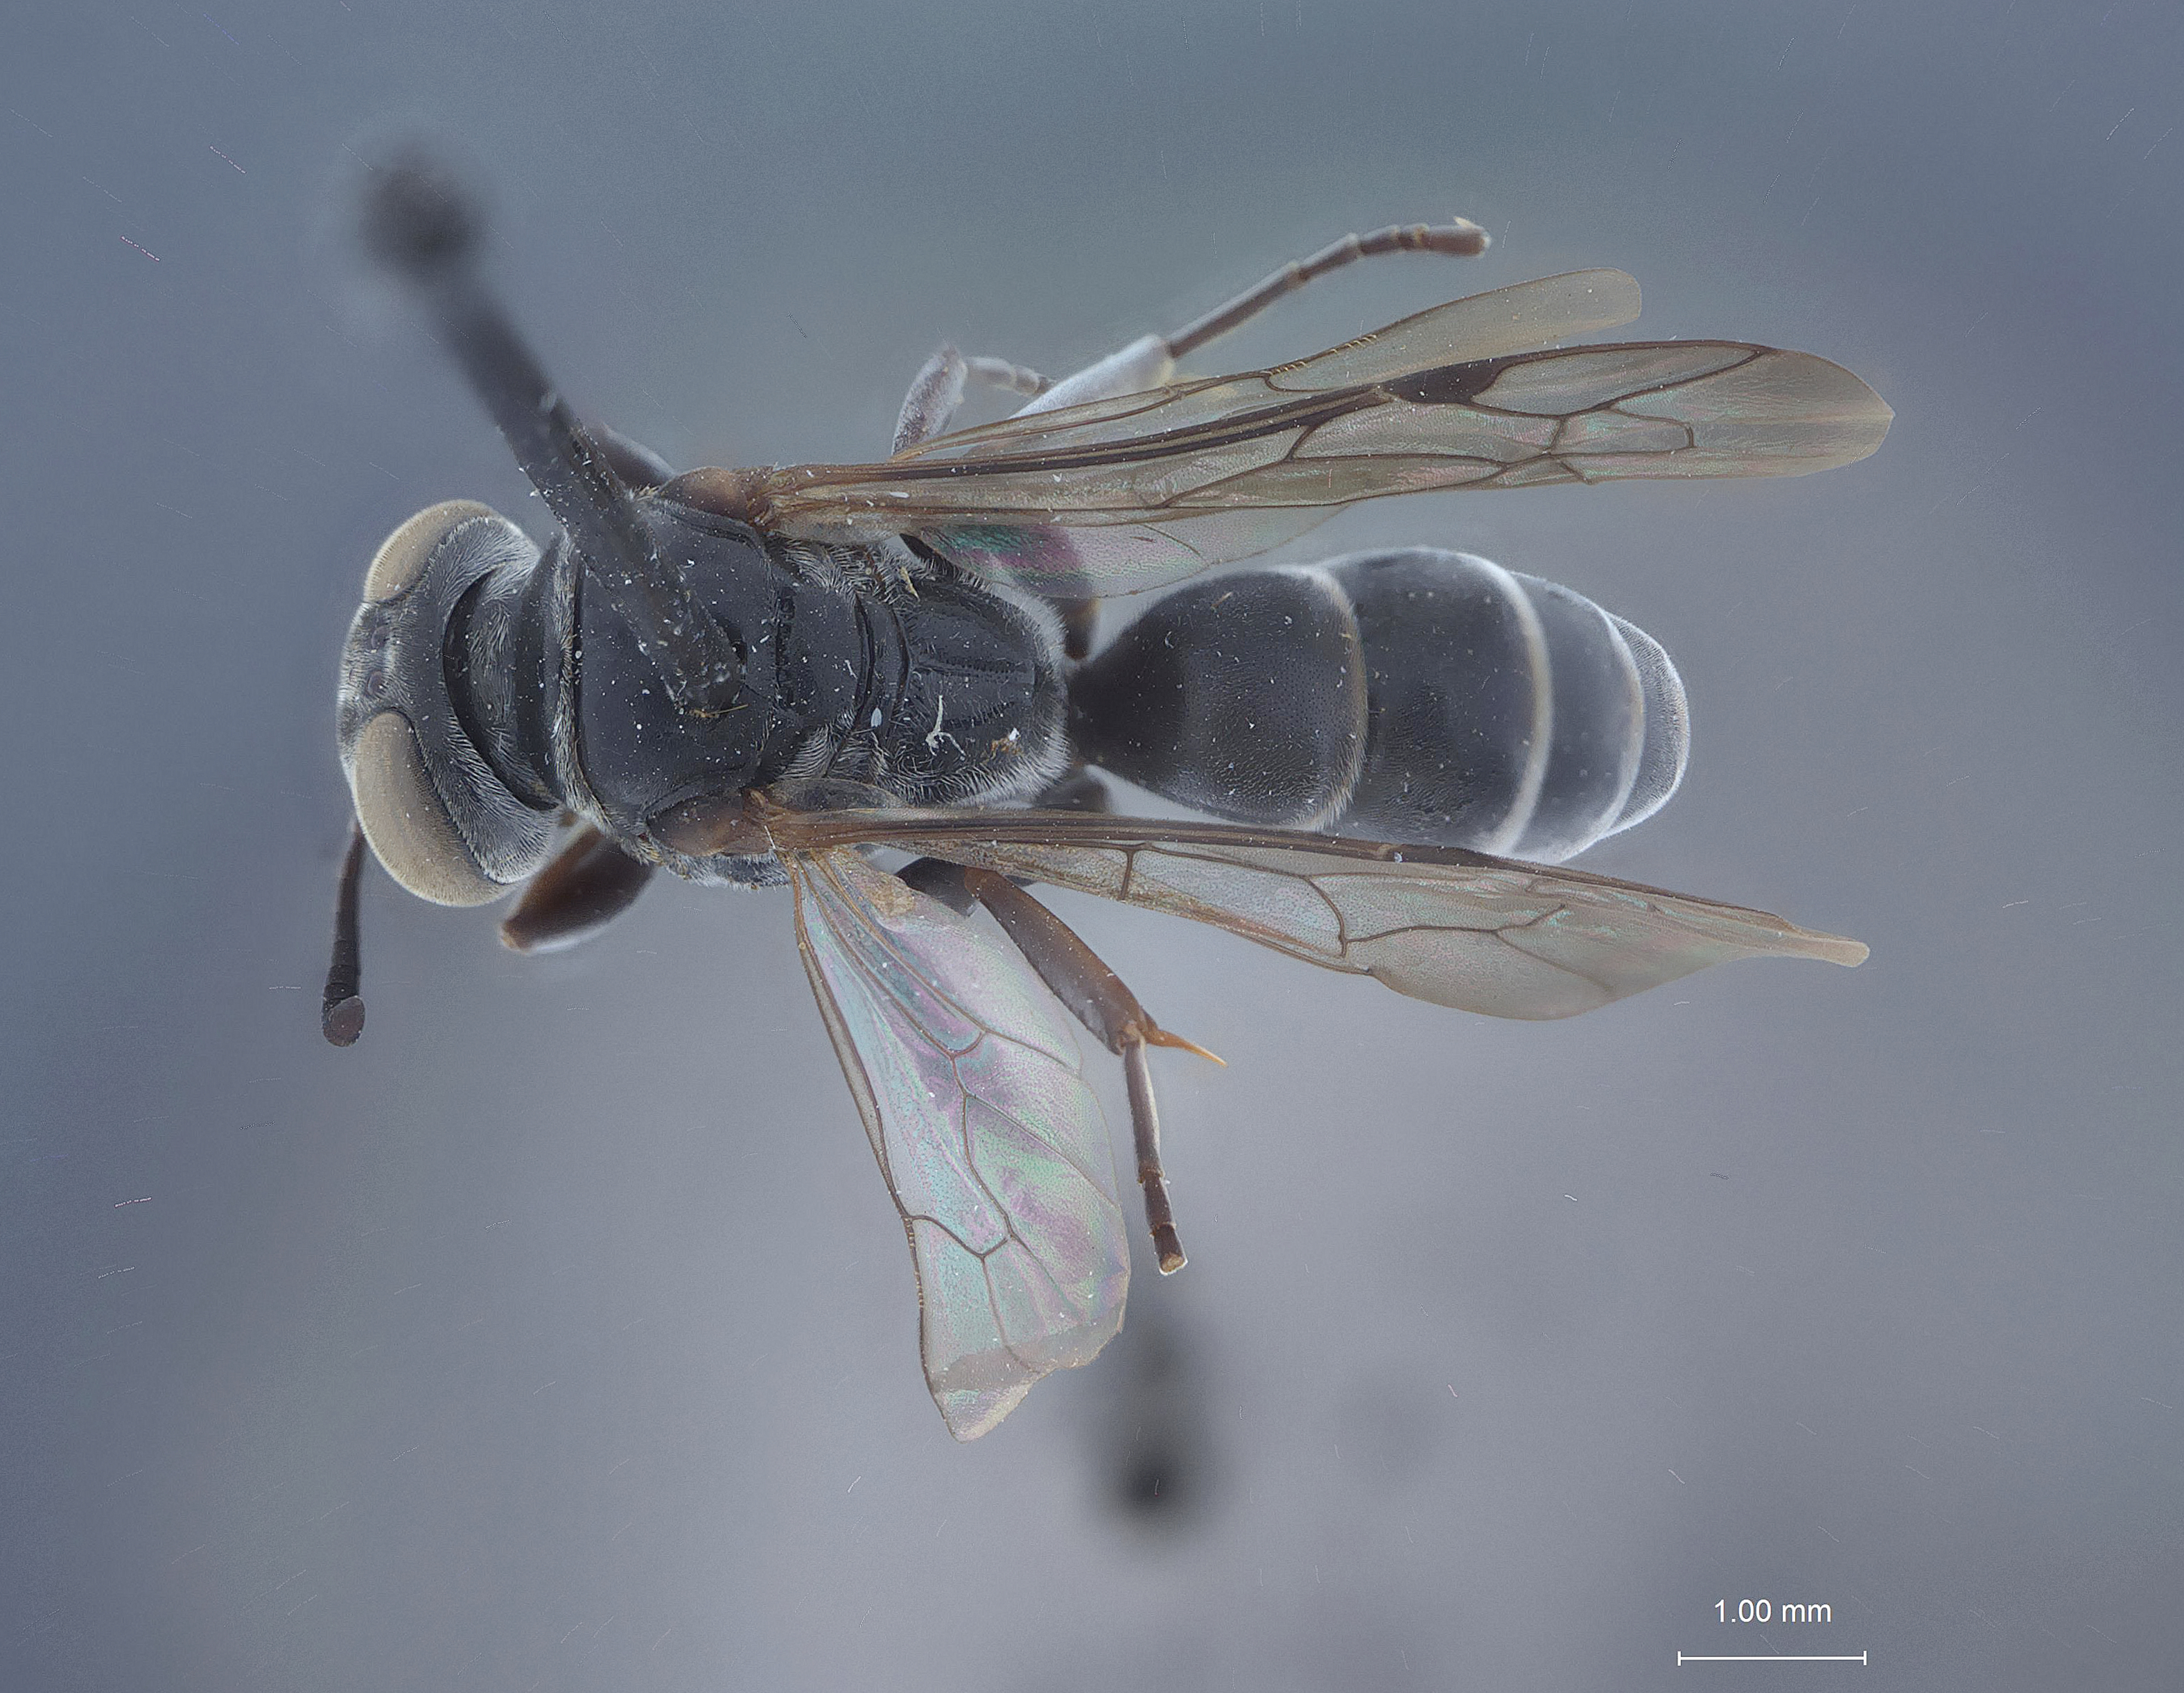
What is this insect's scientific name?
Pison ningyuenfuense
